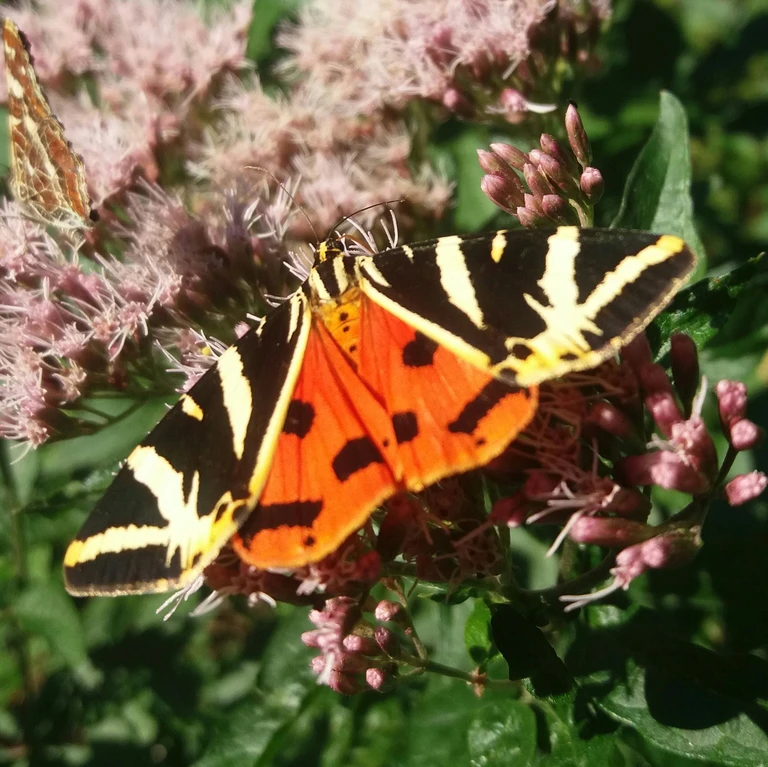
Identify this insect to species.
Euplagia quadripunctaria
